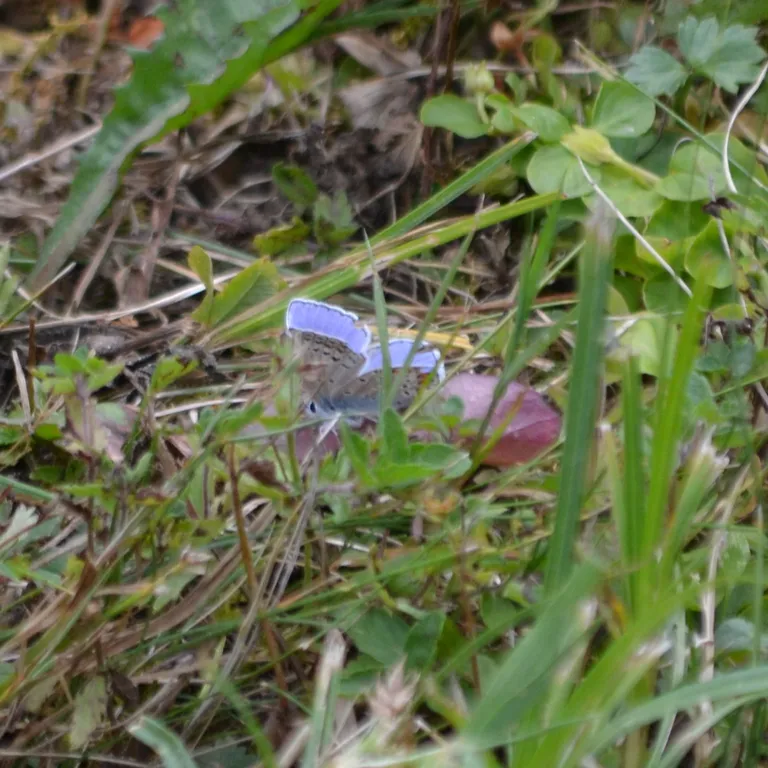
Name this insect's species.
Polyommatus icarus
